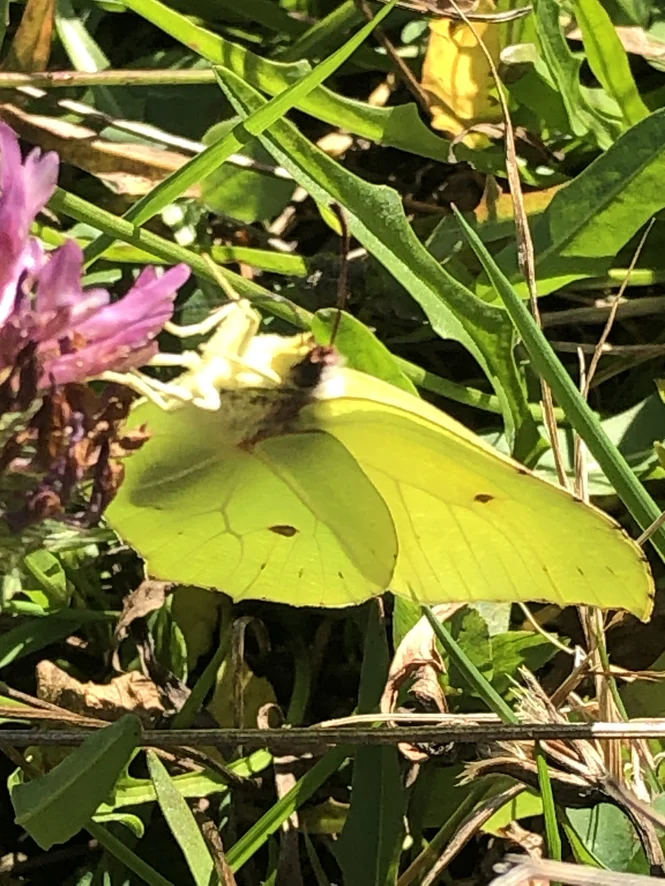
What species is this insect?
Gonepteryx rhamni
